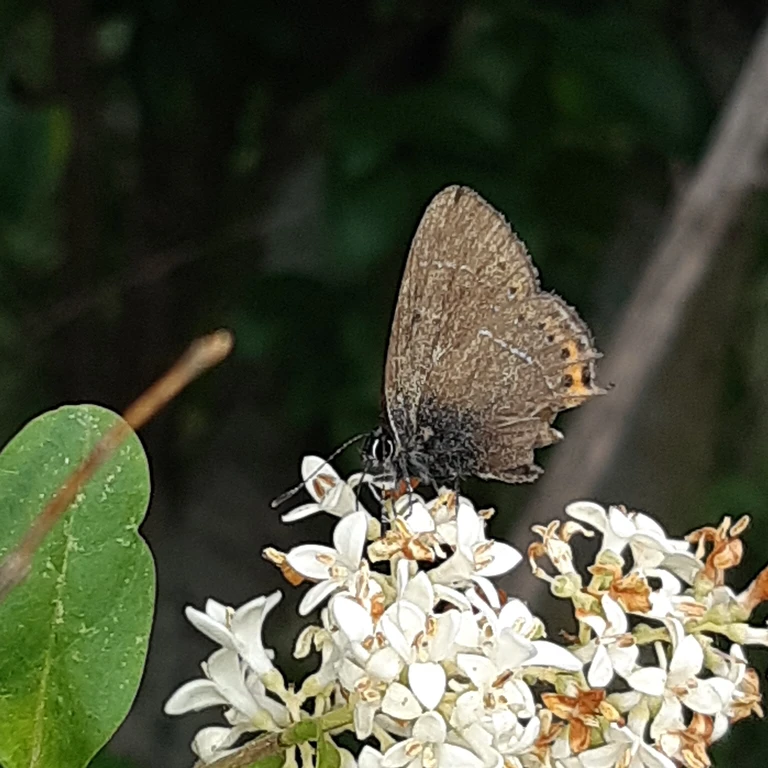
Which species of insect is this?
Satyrium pruni (also Fixsenia pruni)
